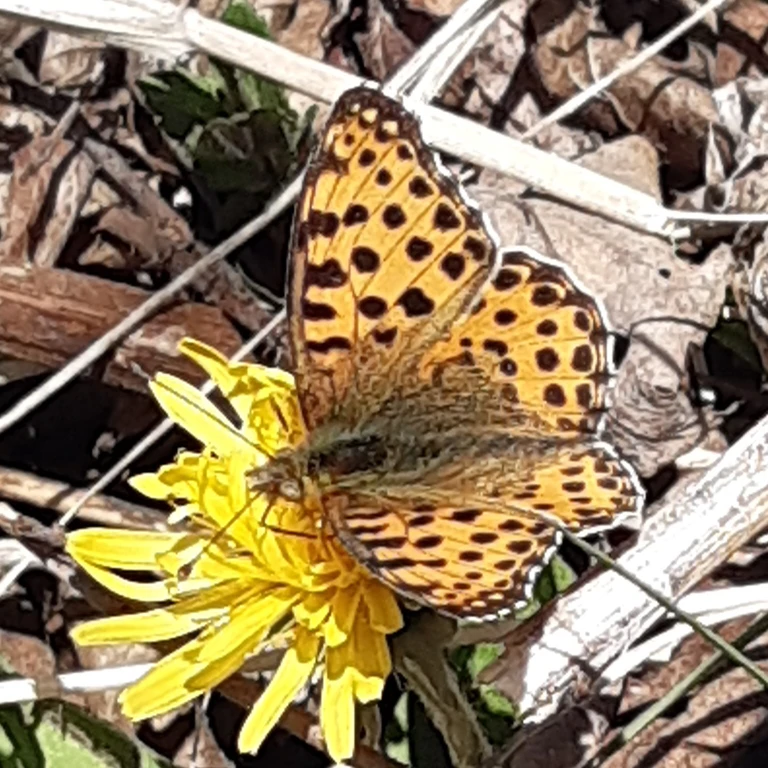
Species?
Issoria lathonia
